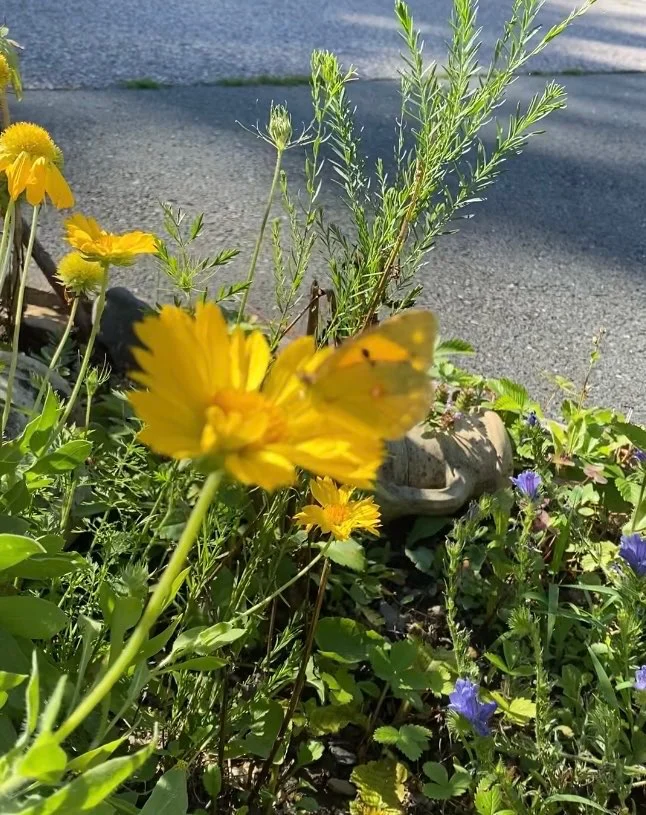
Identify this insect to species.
Colias croceus
